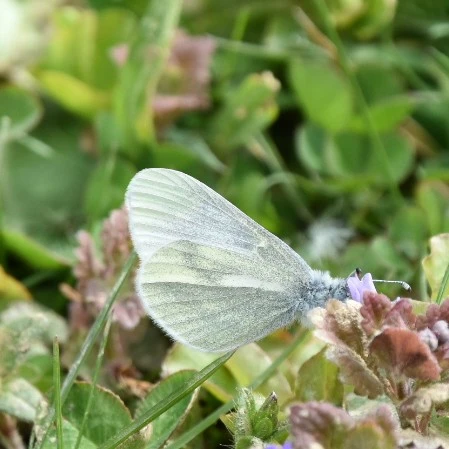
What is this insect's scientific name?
Leptidea sinapis/juvernica
